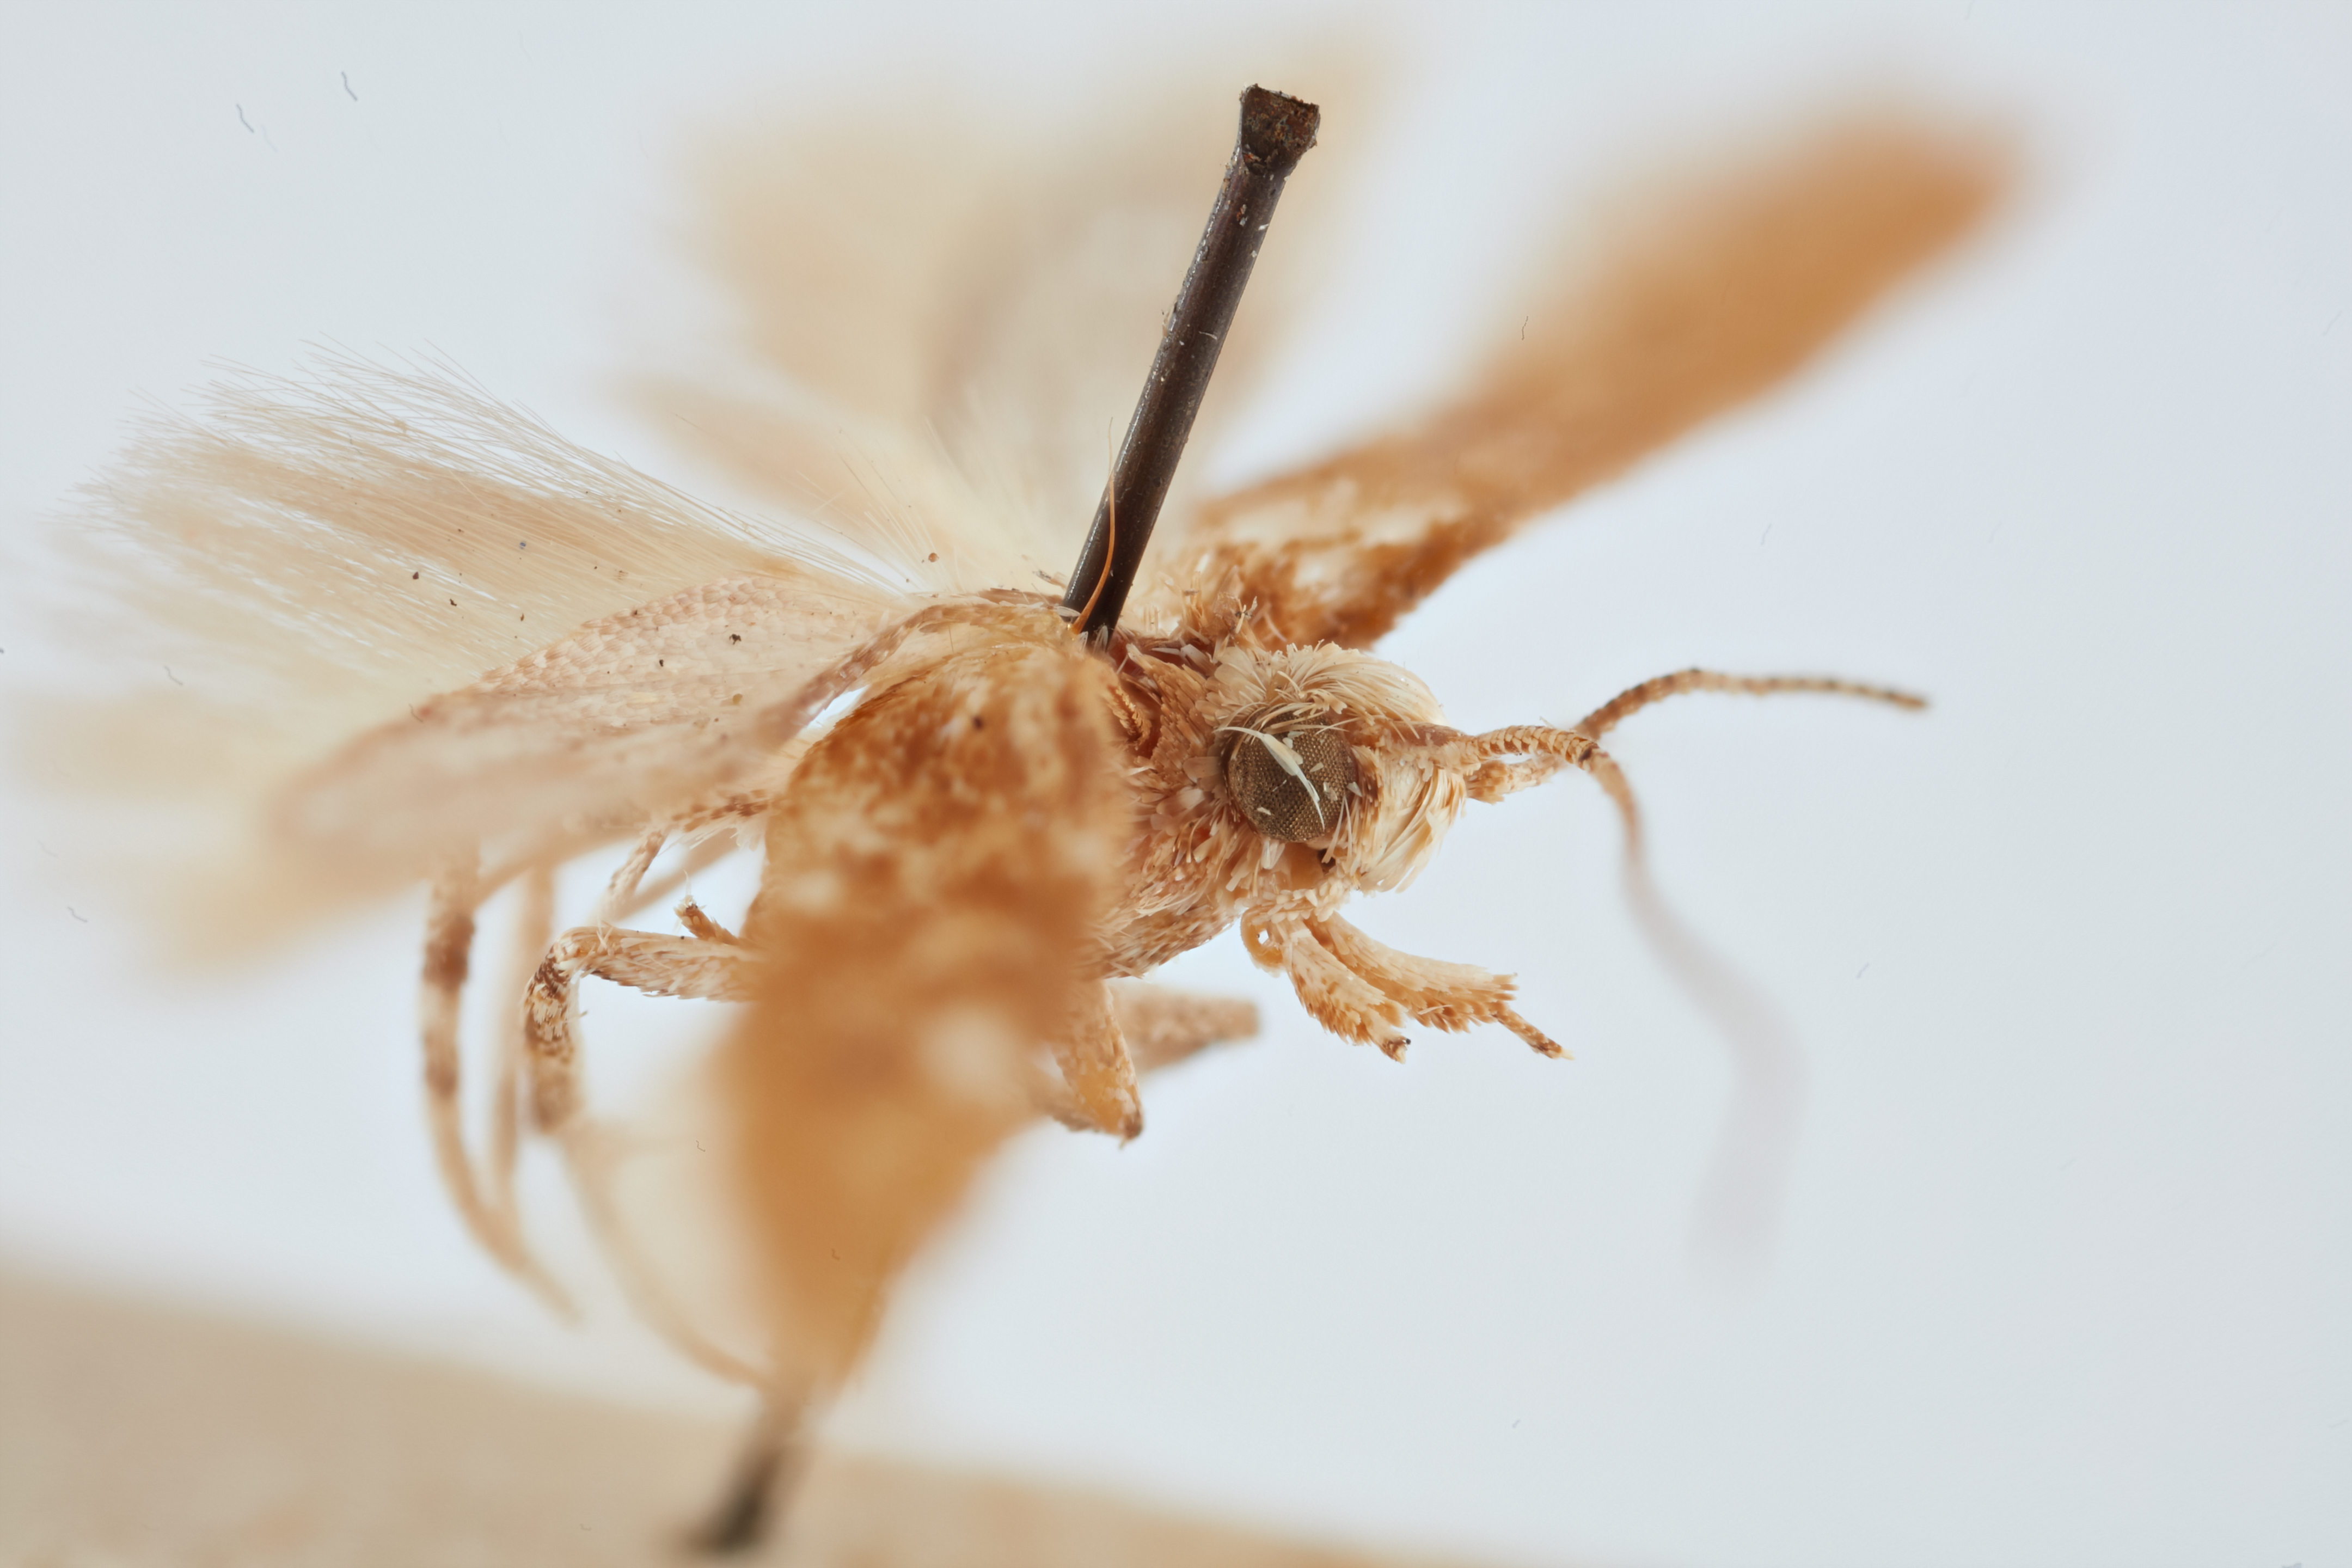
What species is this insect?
Scrobipalpa aptatella
